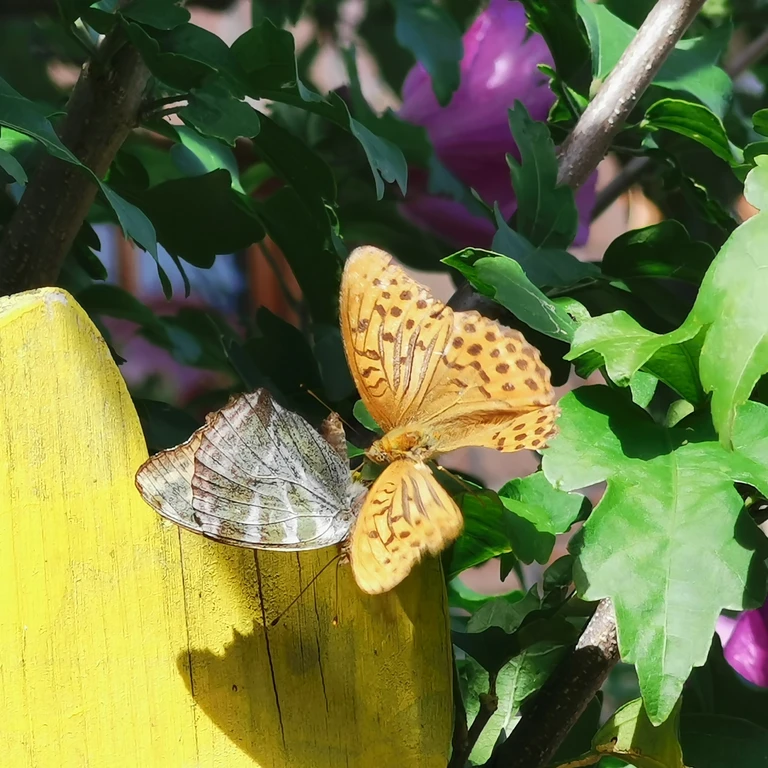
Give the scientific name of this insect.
Argynnis paphia
